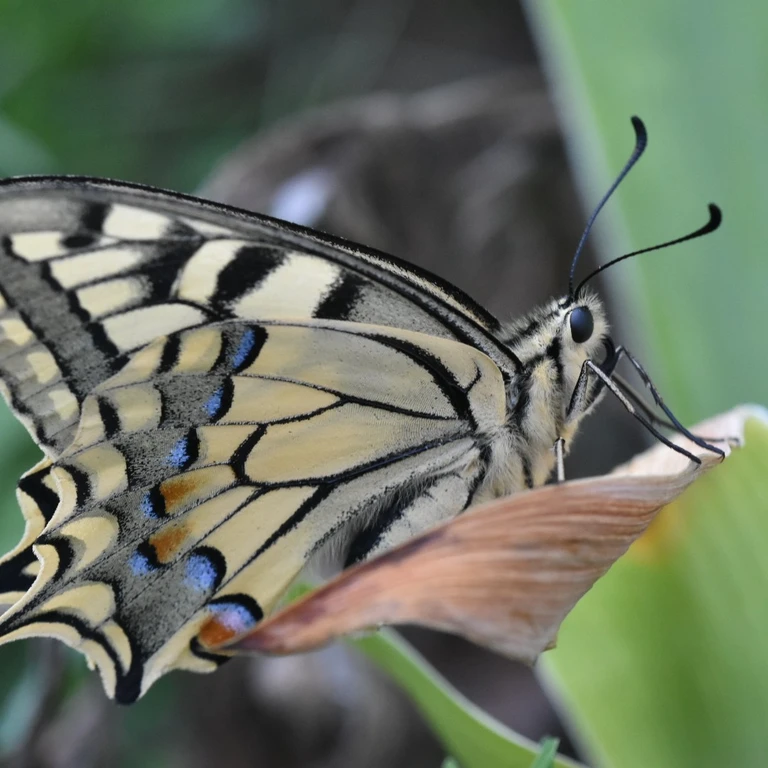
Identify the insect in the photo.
Papilio machaon
